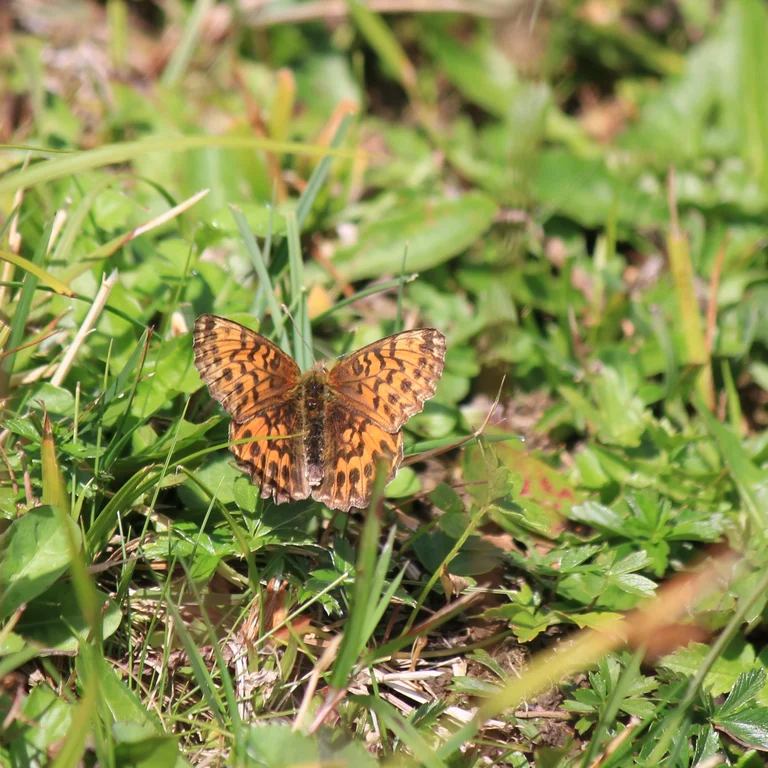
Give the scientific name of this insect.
Boloria titania
